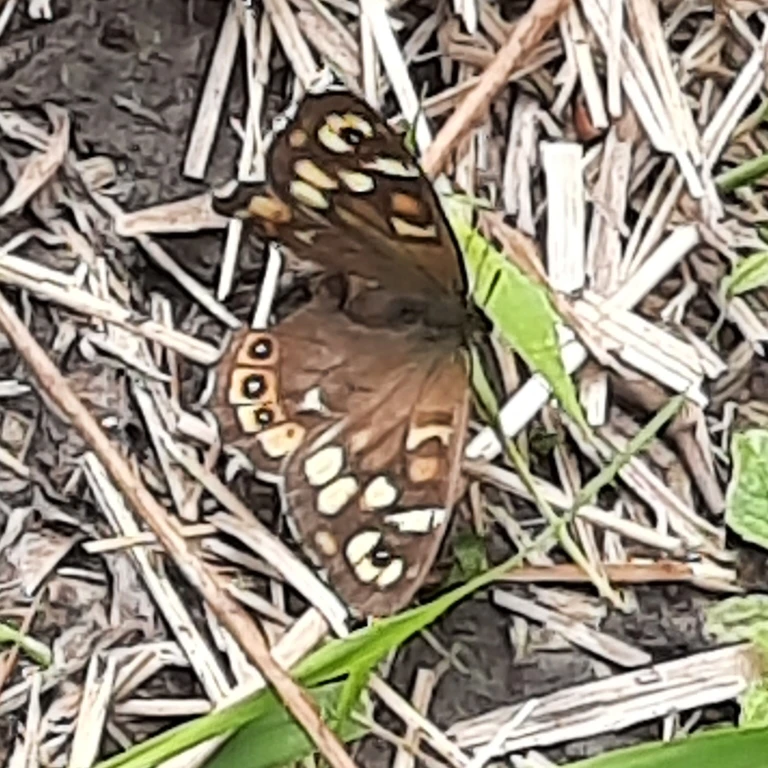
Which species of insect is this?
Pararge aegeria
